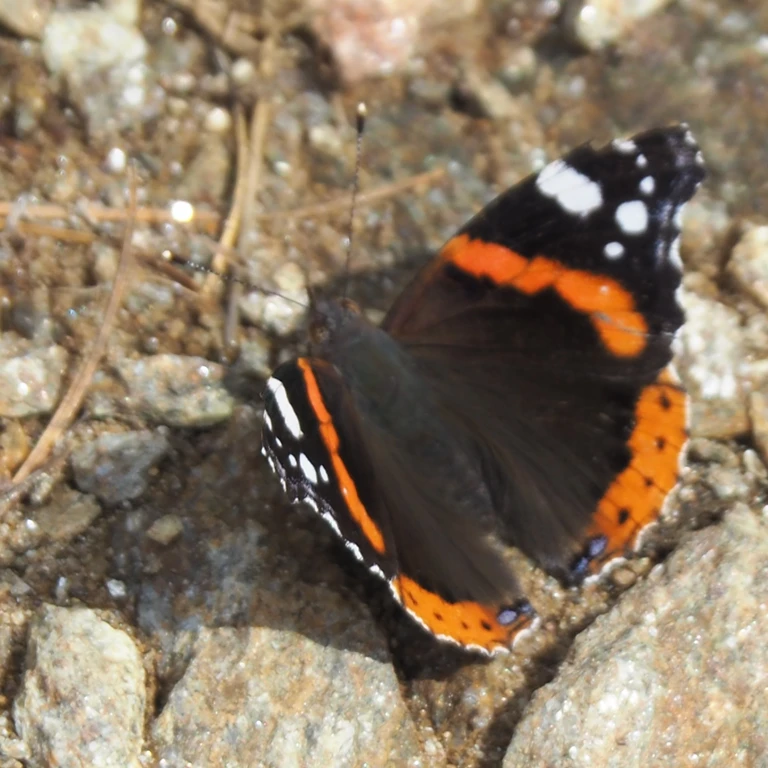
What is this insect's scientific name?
Vanessa atalanta
